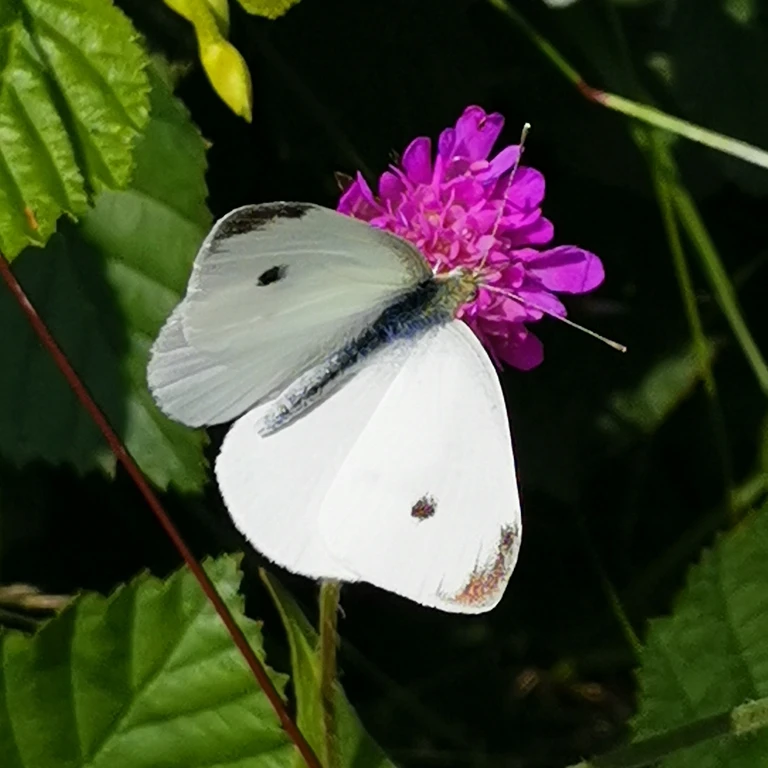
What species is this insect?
Pieris rapae
